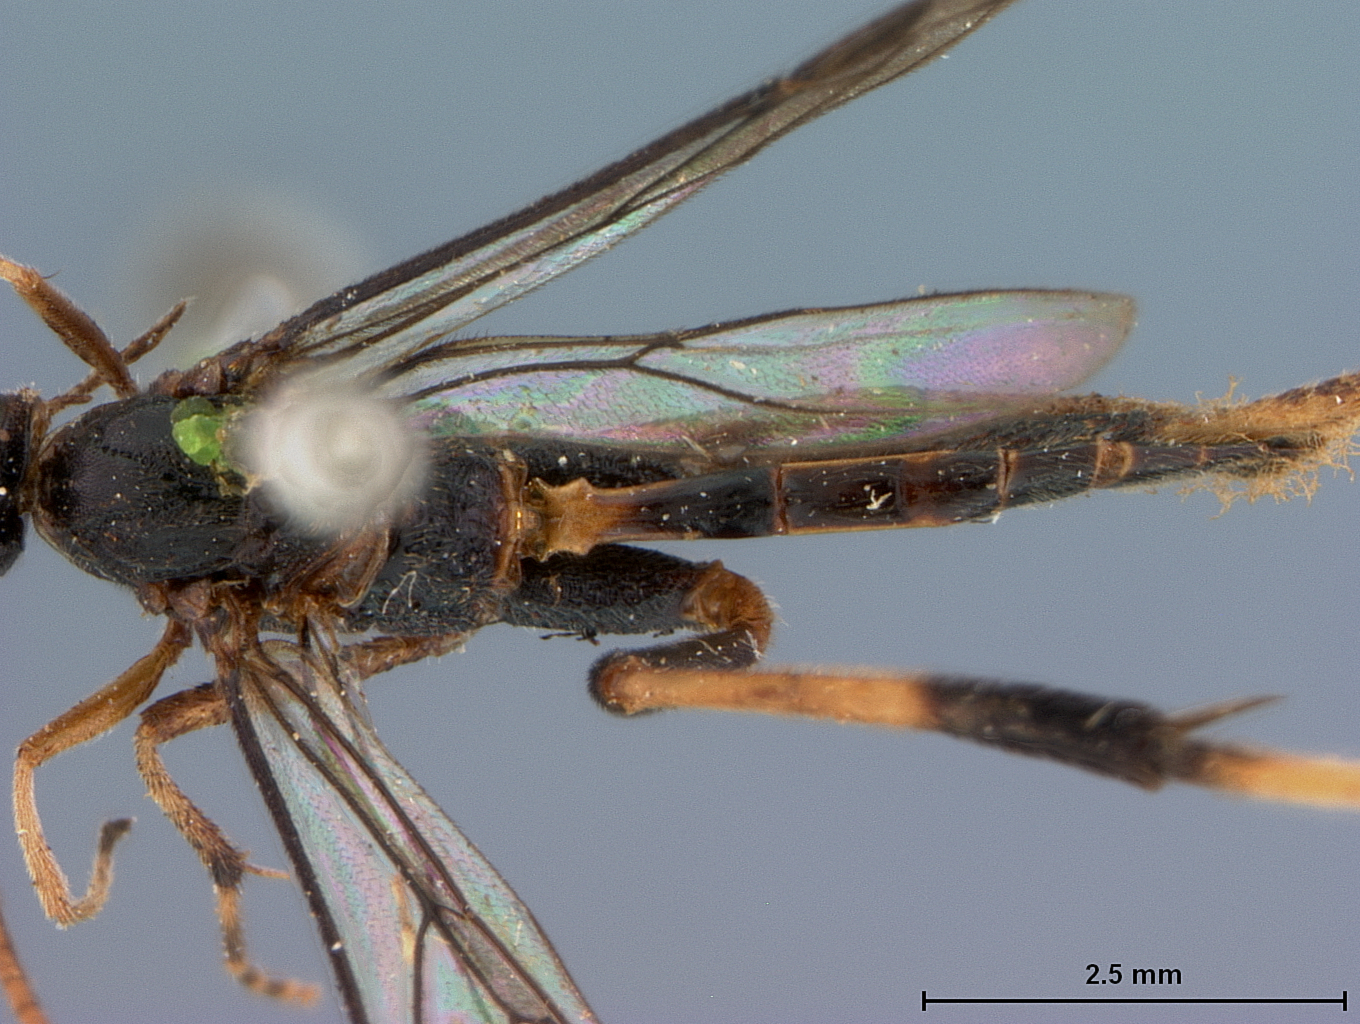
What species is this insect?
Stantonia carinata
